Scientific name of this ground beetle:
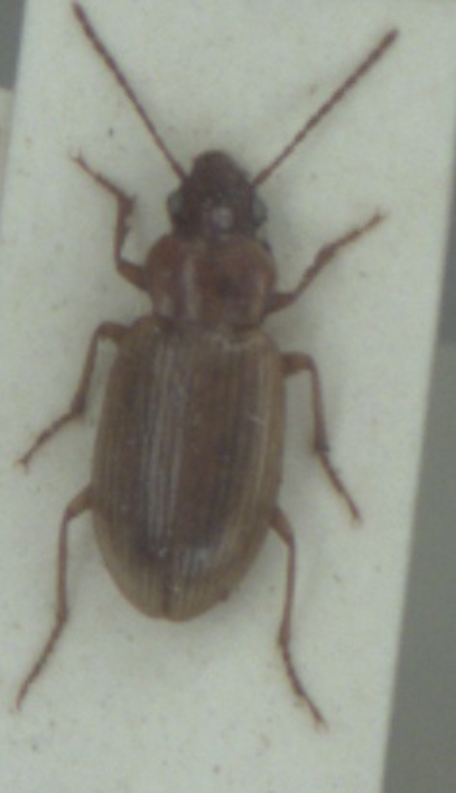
Dicheirotrichus obsoletus
